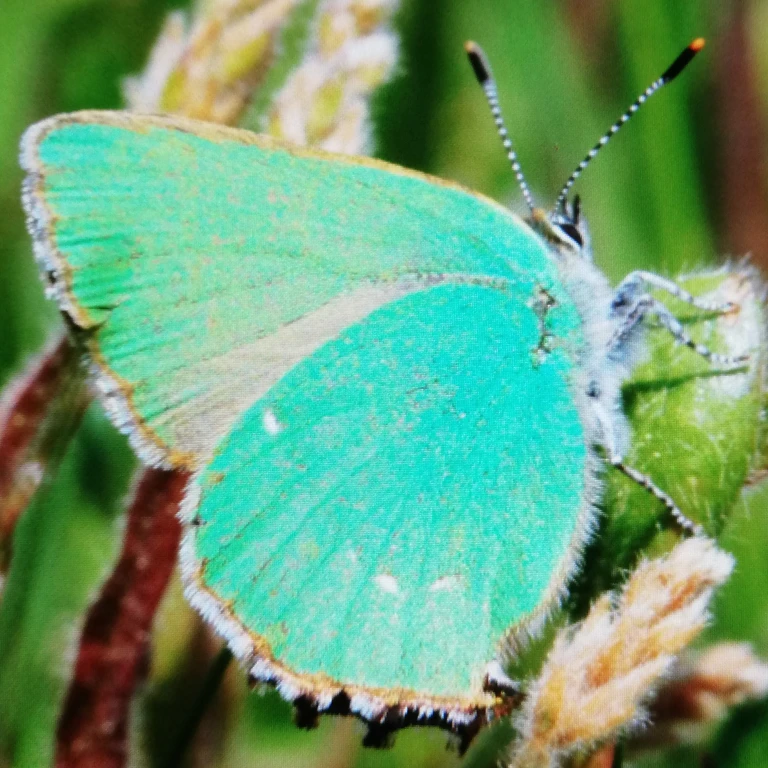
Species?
Callophrys rubi
